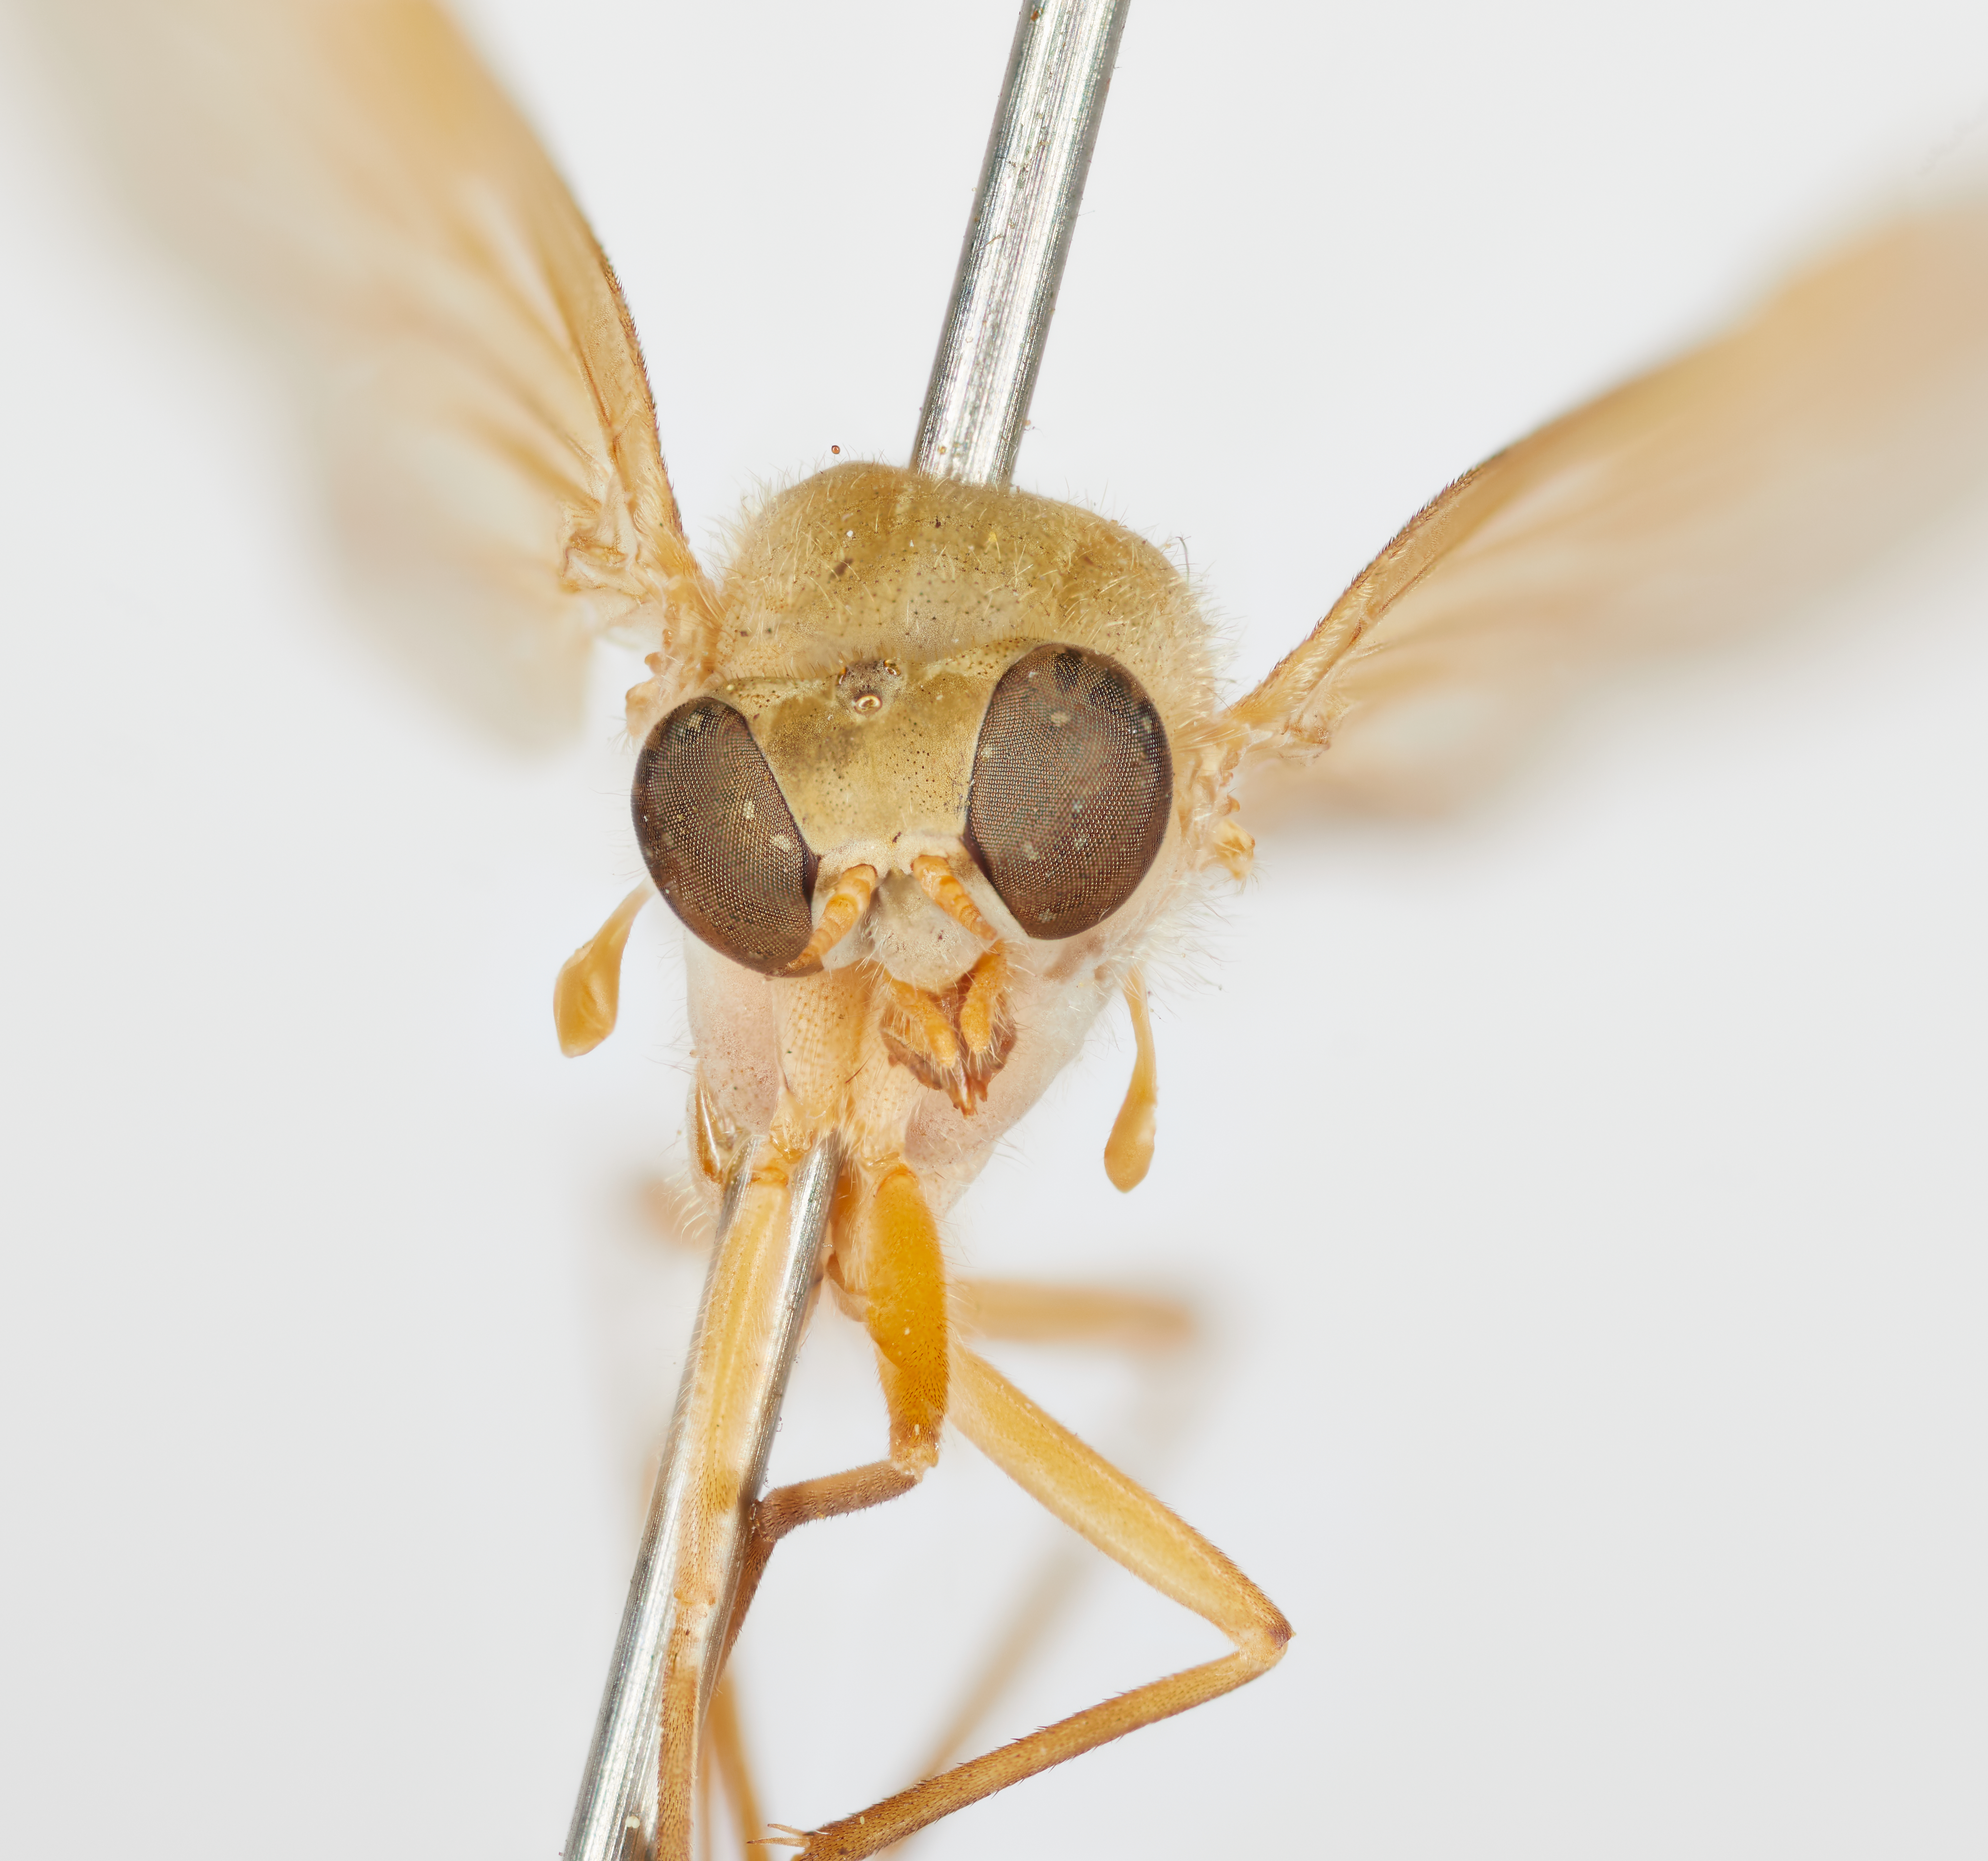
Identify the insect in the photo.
Arthroceras fulvicorne
